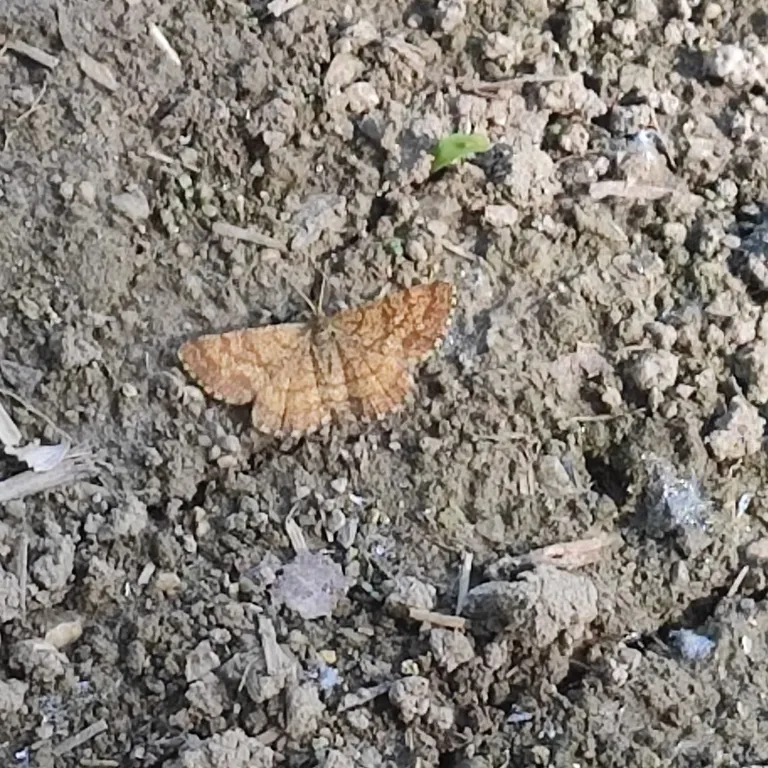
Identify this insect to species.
Ematurga atomaria
